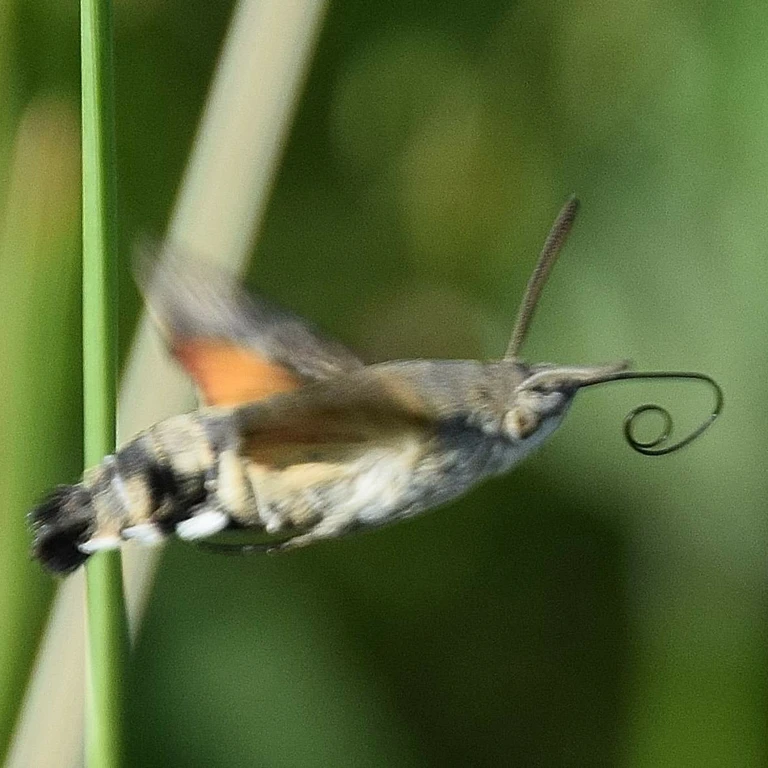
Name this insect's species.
Macroglossum stellatarum
